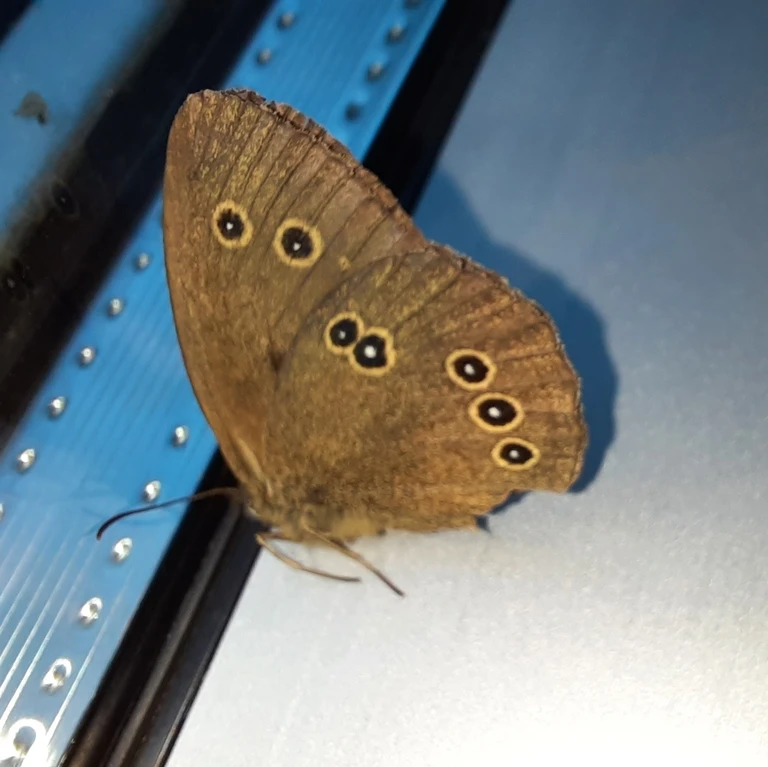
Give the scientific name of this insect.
Aphantopus hyperantus
